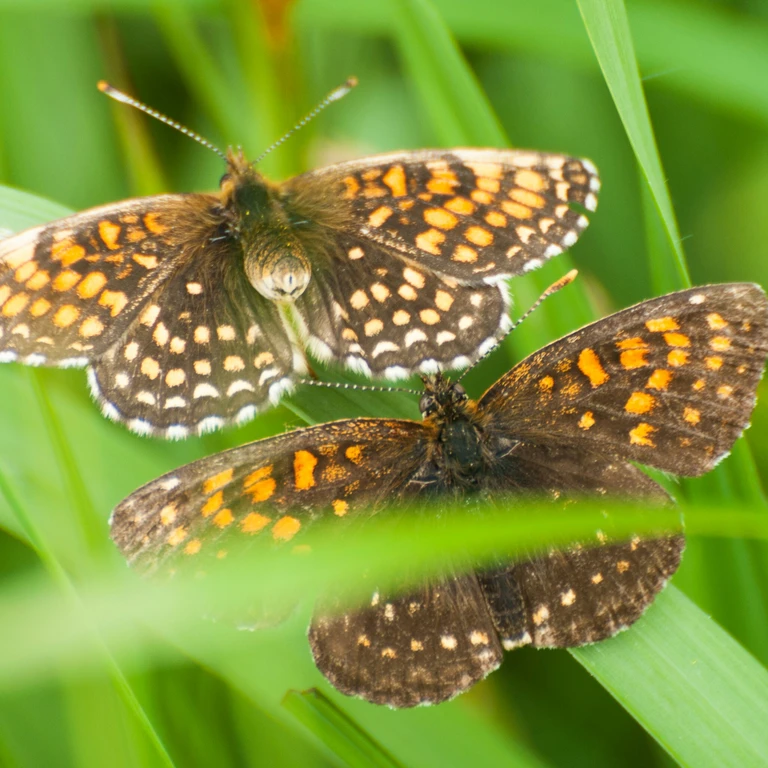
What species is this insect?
Melitaea diamina
